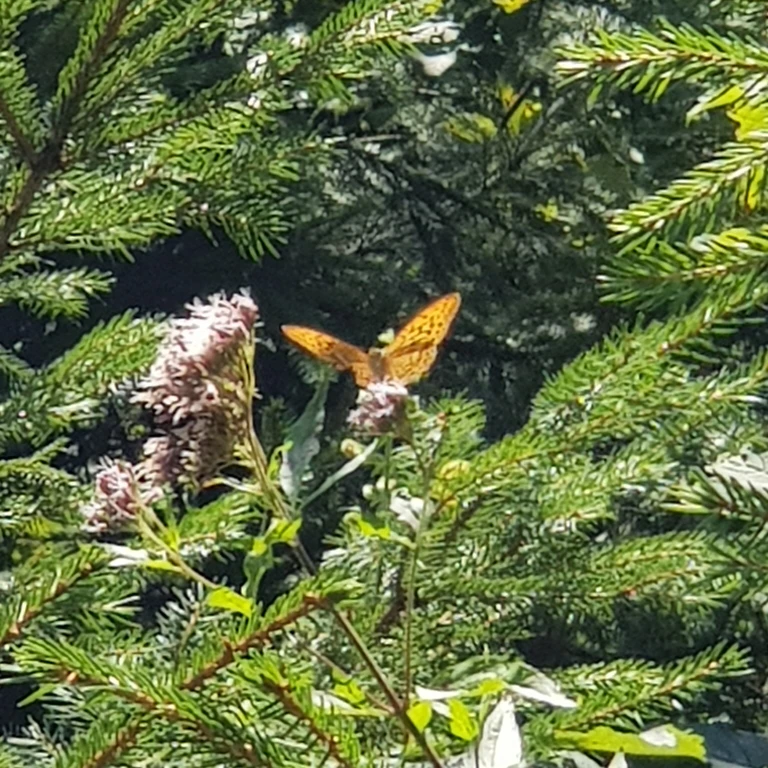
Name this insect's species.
Argynnis paphia
